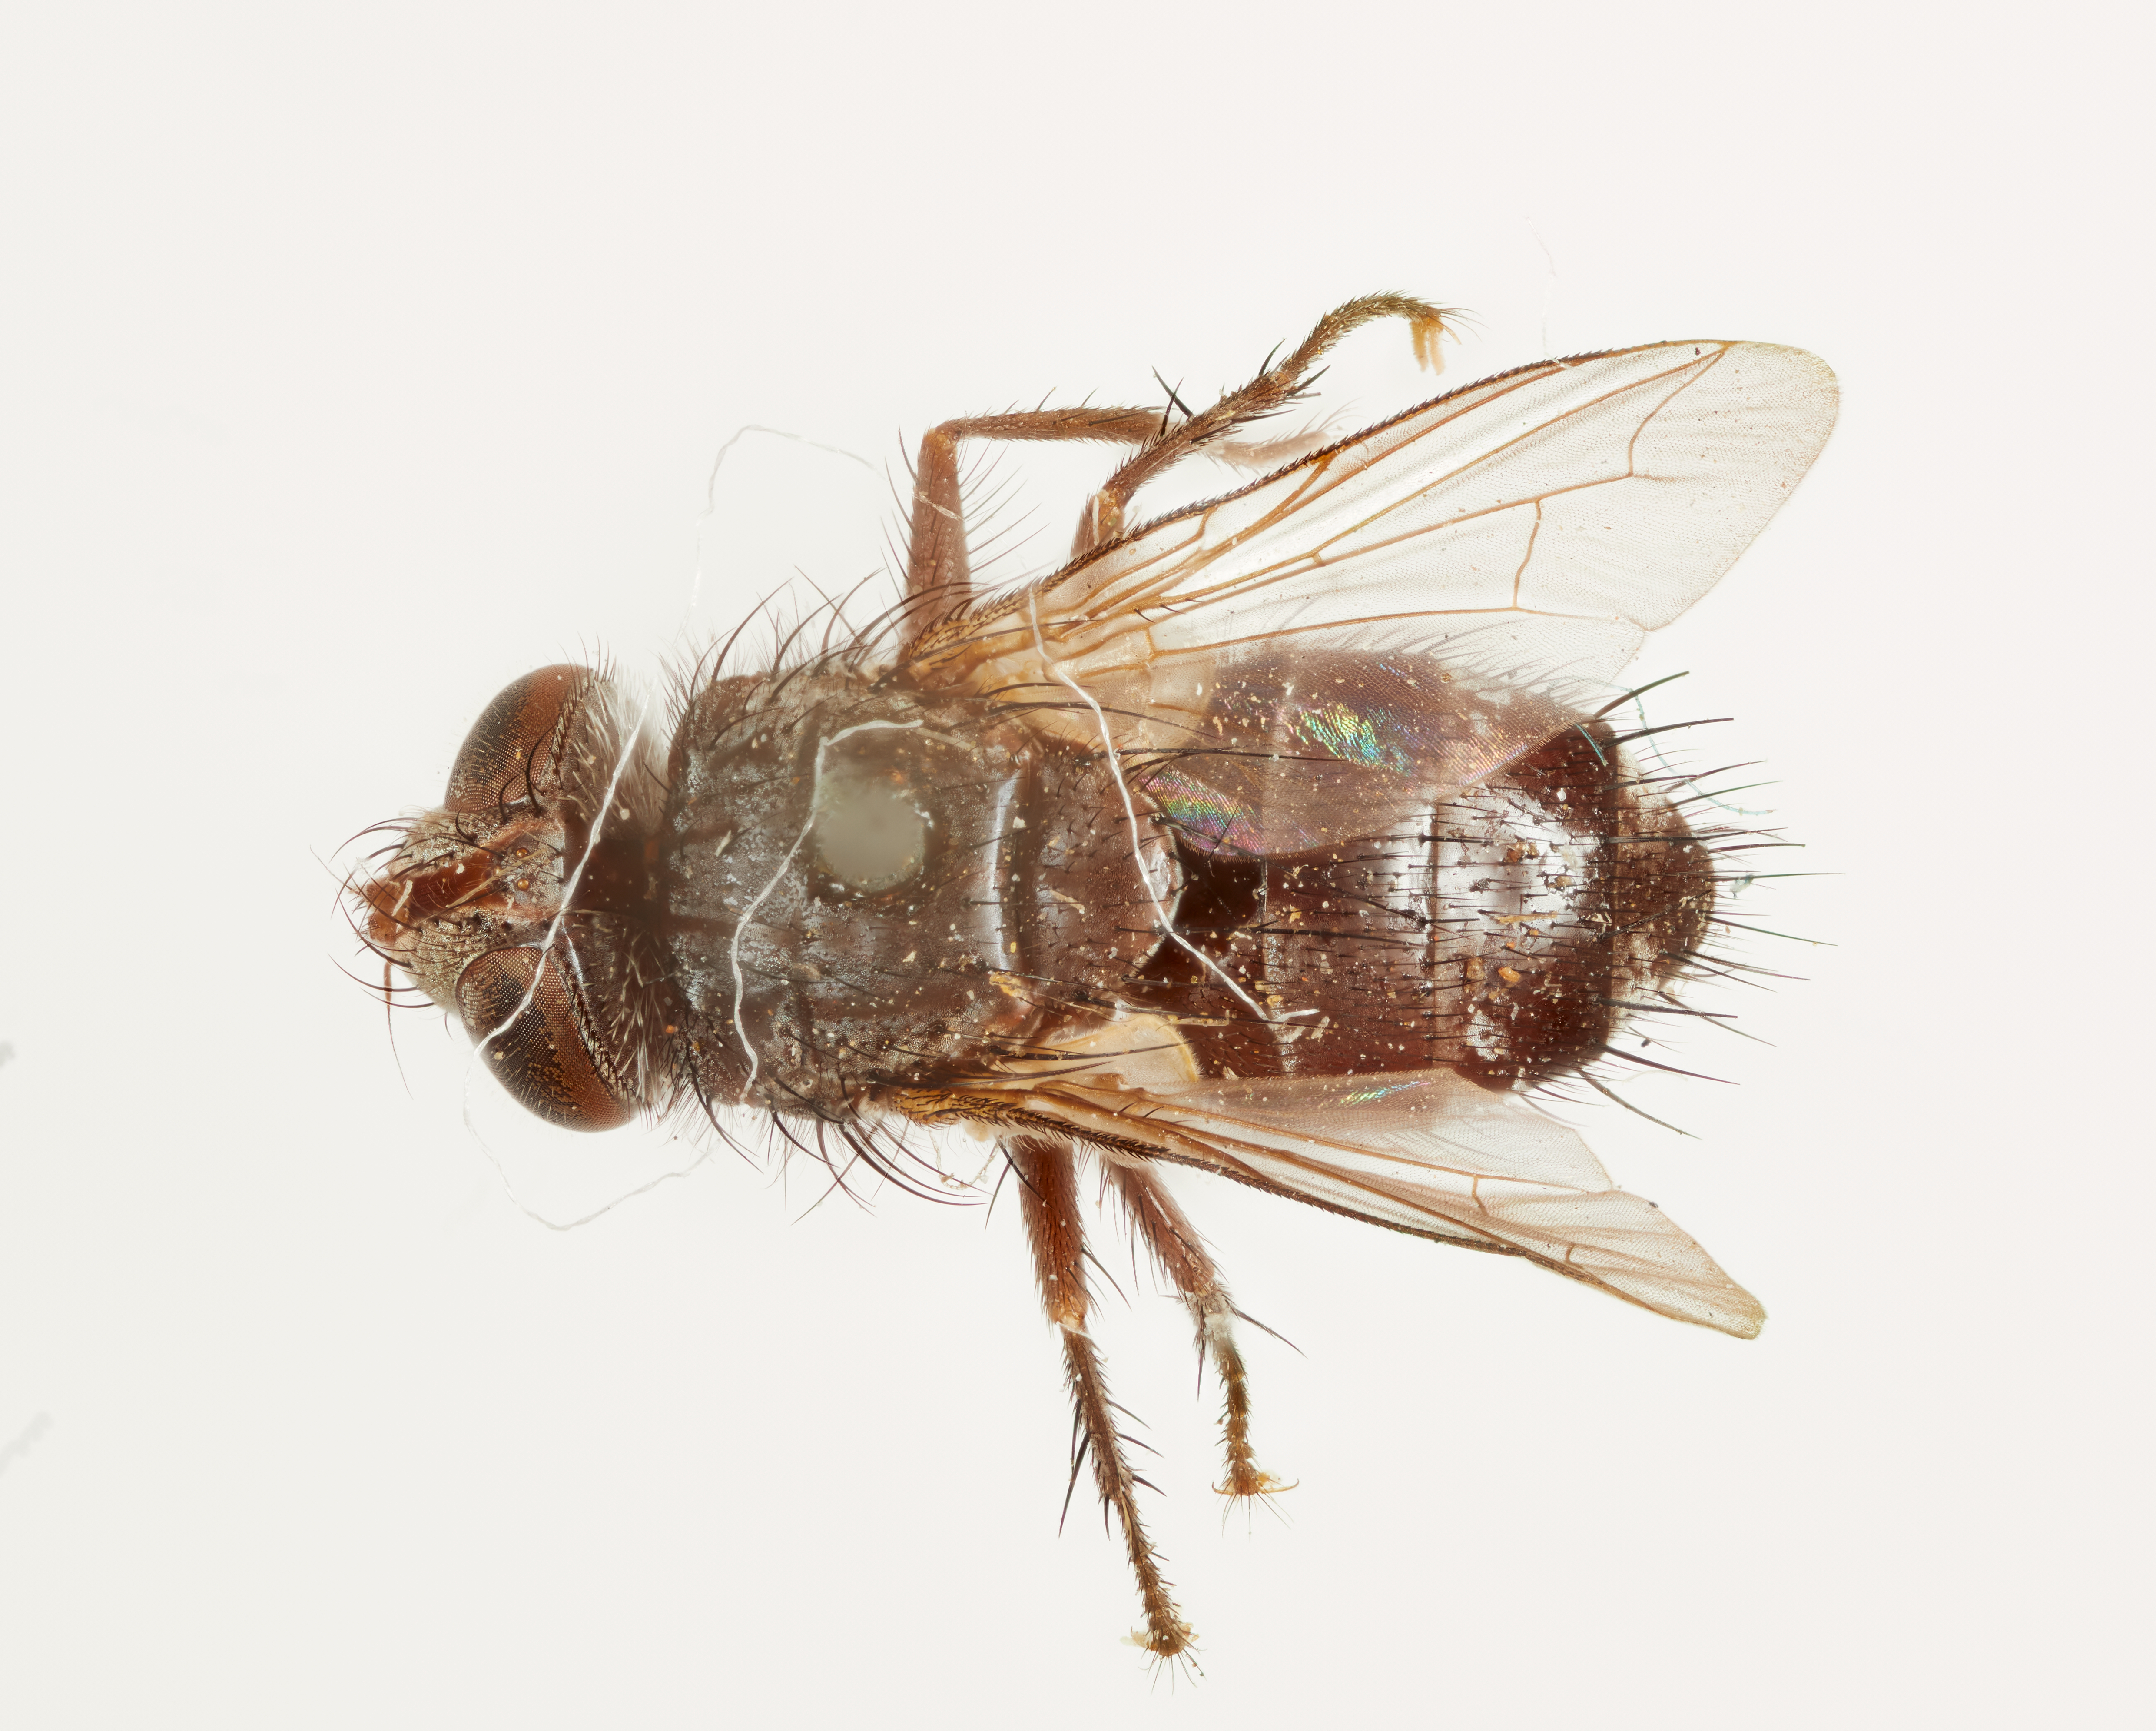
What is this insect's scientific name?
Exorista petiolata
